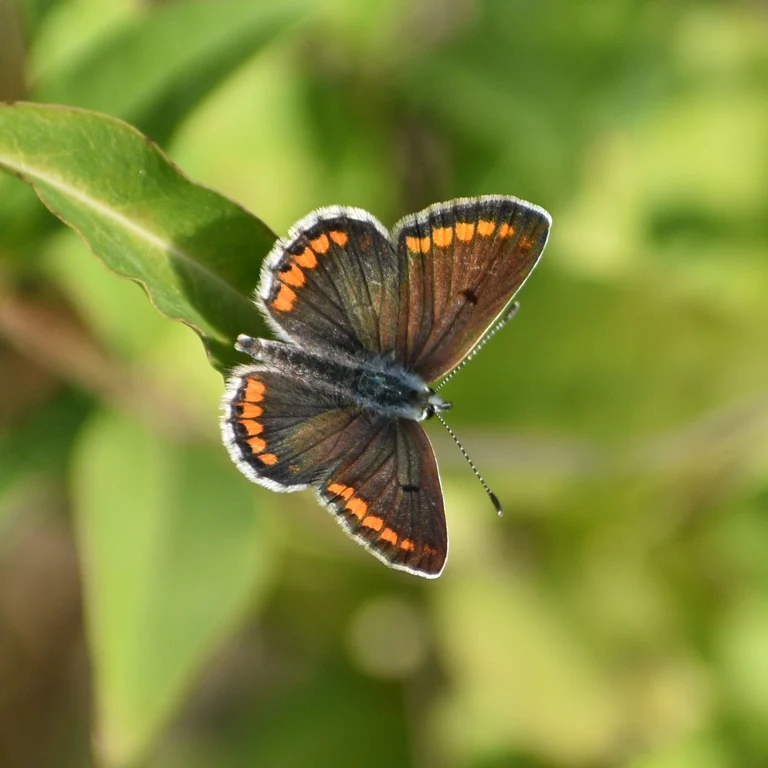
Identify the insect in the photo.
Aricia agestis/artaxerxes
